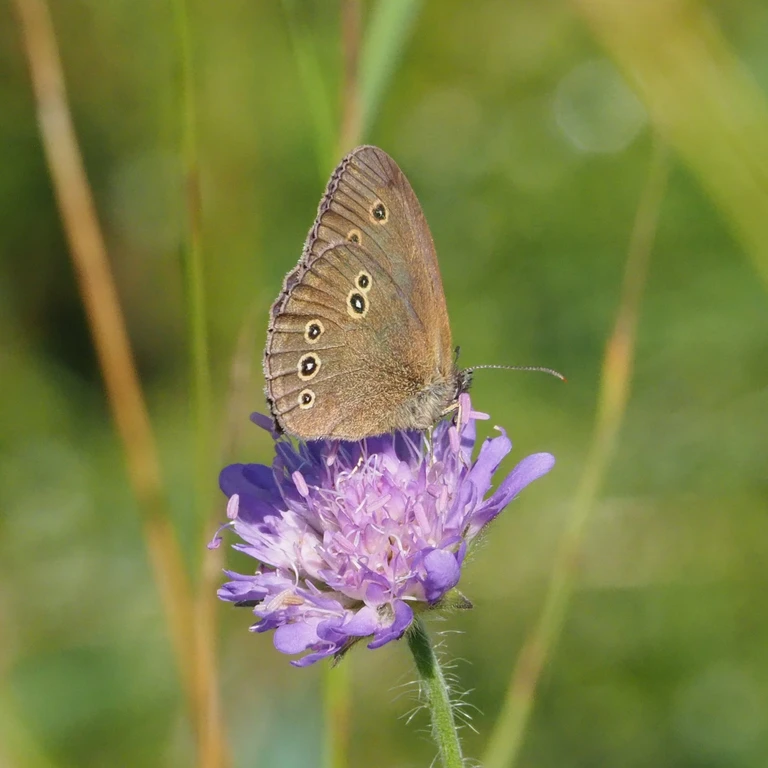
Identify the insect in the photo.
Aphantopus hyperantus
